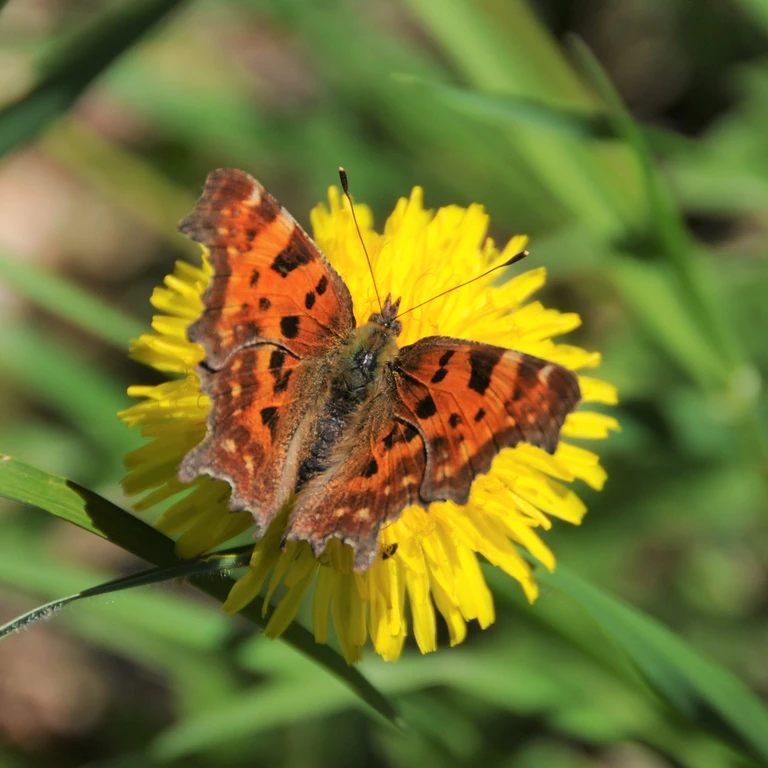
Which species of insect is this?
Polygonia c-album
